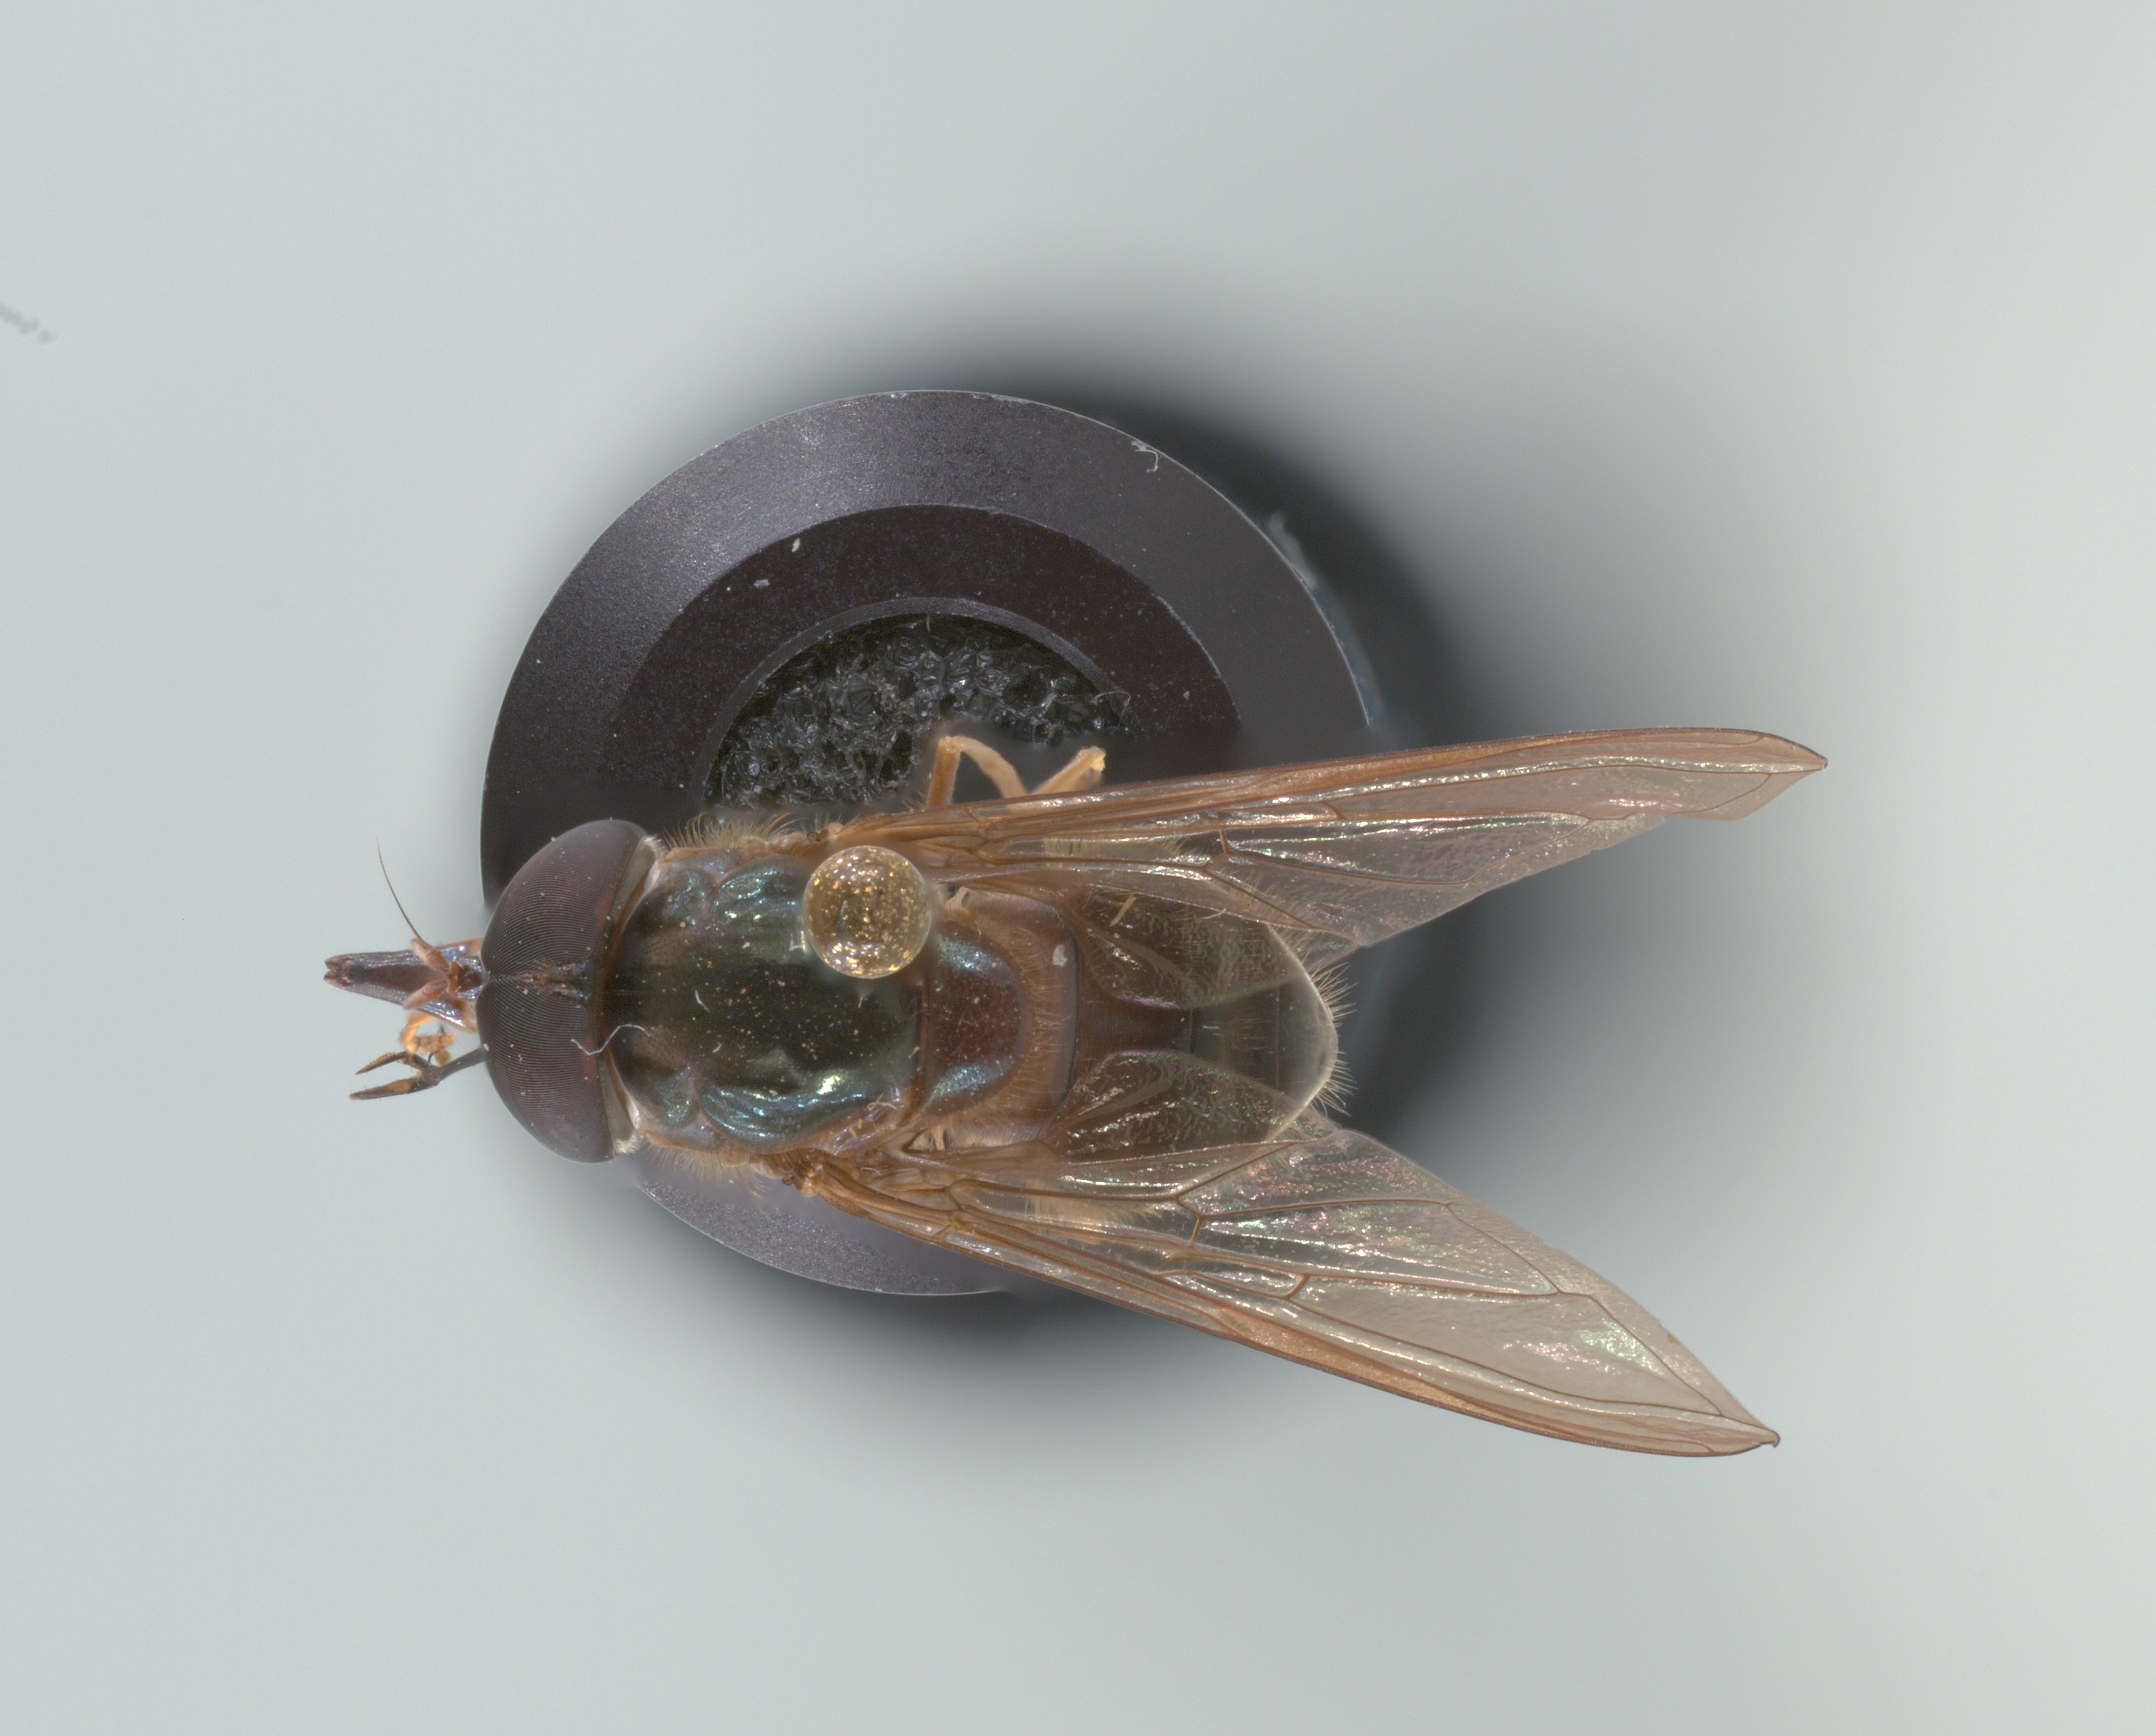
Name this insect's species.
Rhingia fuscipes
